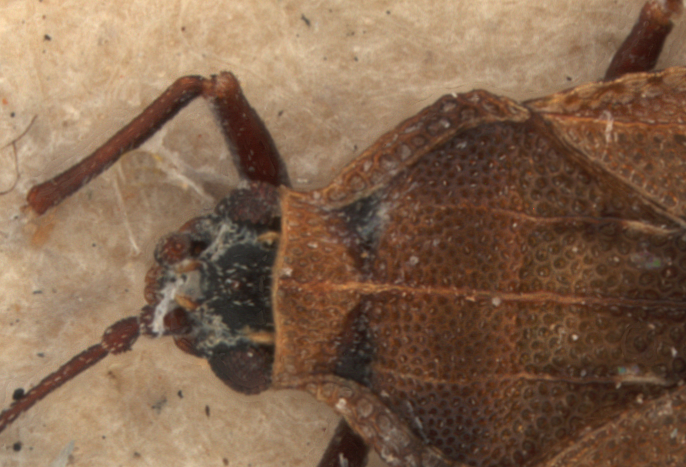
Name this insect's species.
Physatocheila lenis
